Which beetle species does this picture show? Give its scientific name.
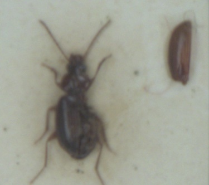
Ocys harpaloides
